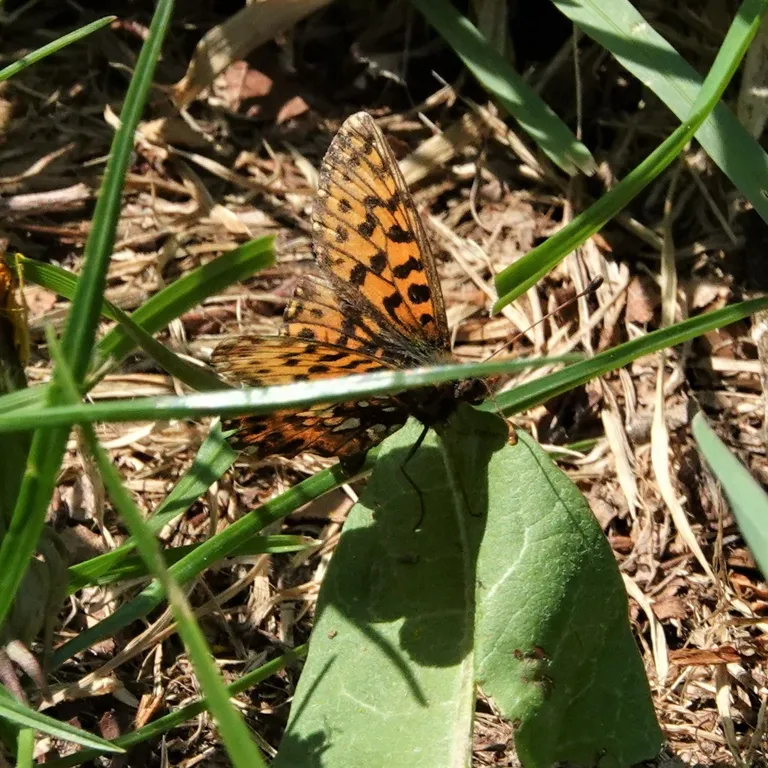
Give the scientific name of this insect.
Boloria dia
